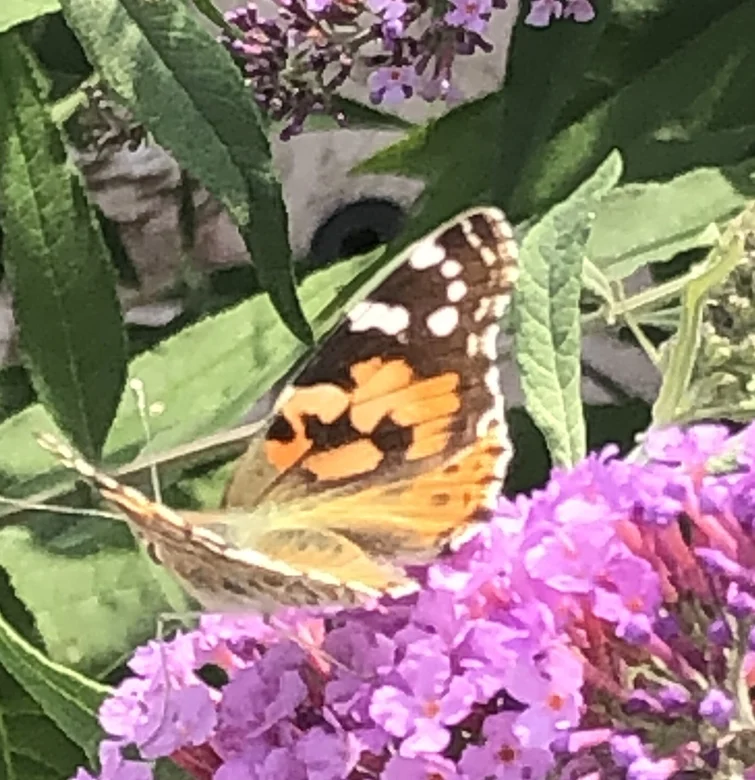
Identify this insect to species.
Vanessa cardui
